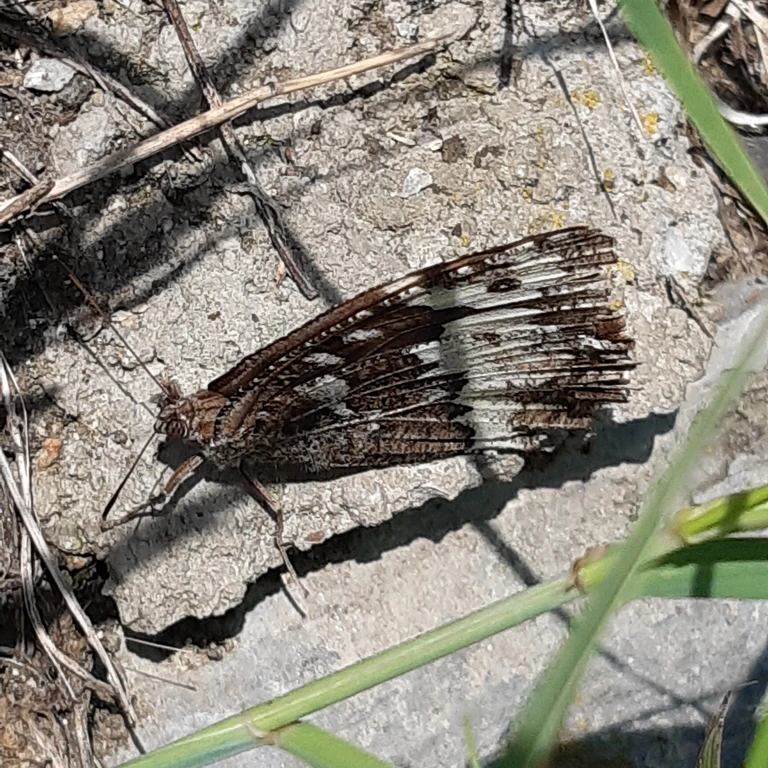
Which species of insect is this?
Brintesia circe
